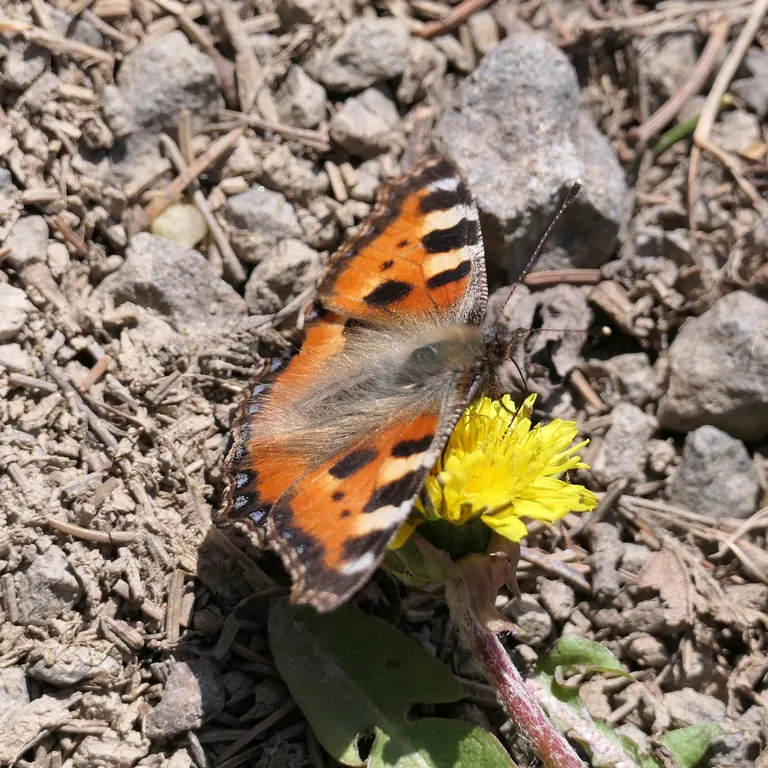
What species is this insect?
Aglais urticae
